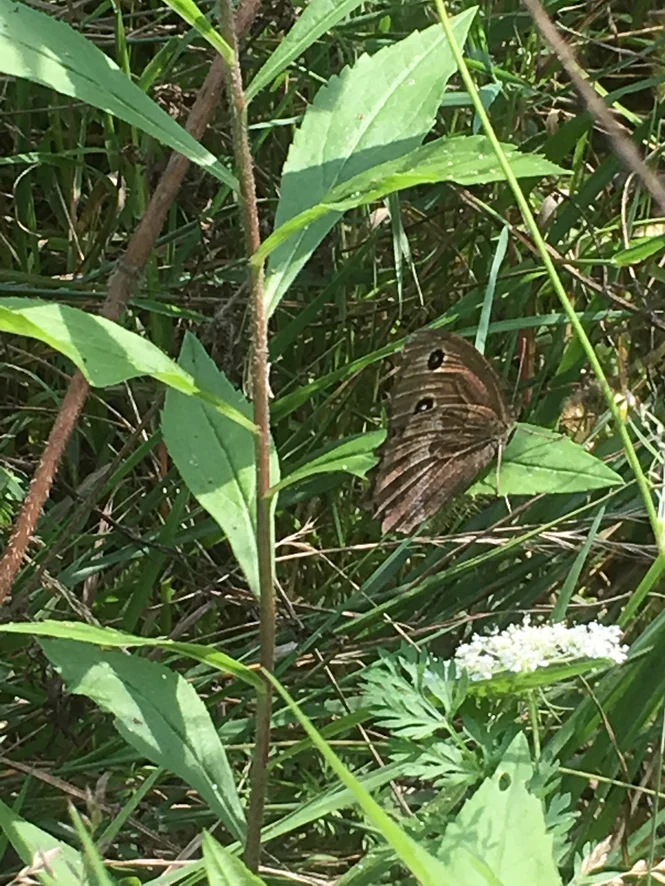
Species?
Minois dryas
